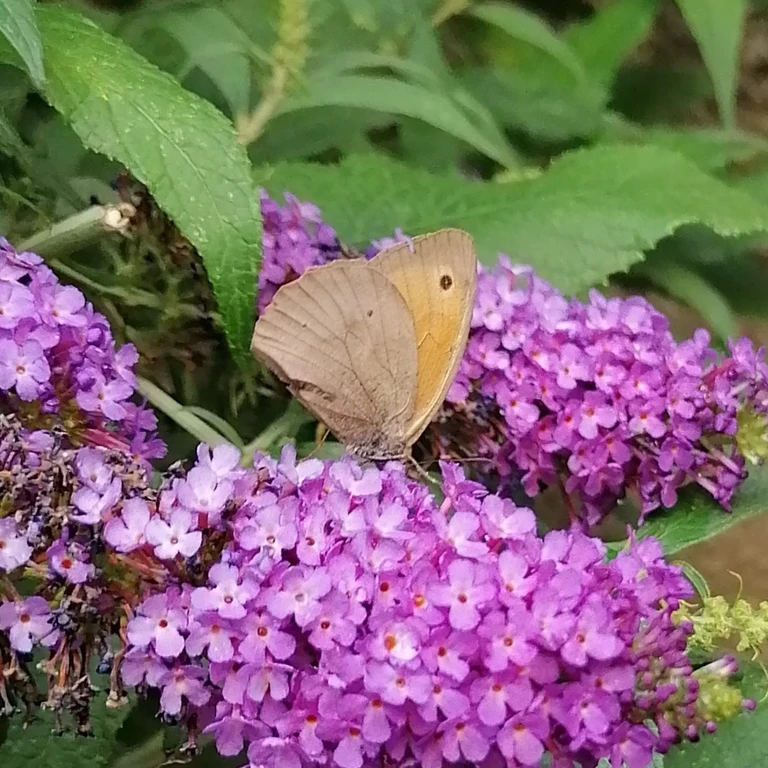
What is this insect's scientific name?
Maniola jurtina
